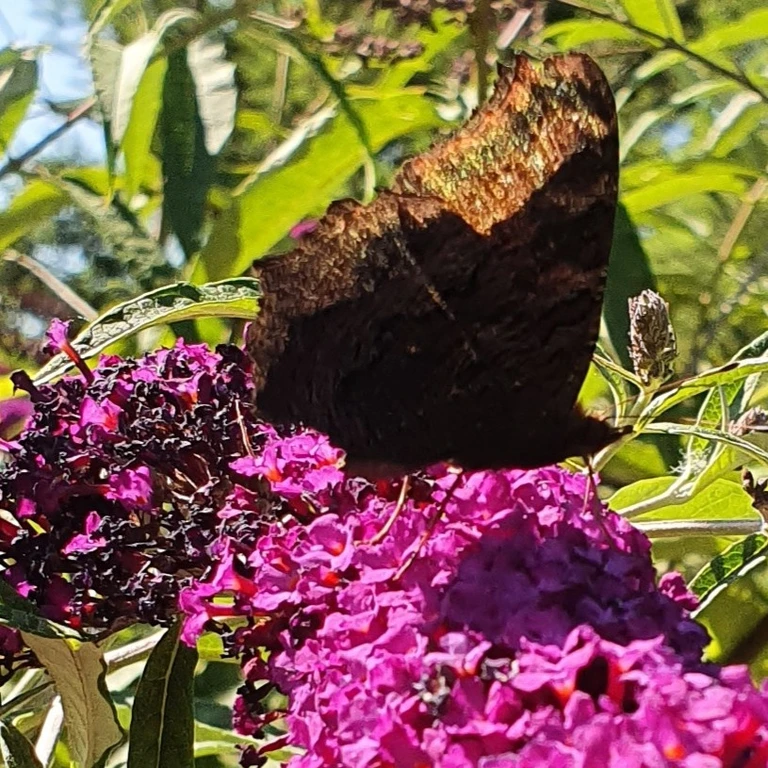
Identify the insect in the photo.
Aglais io
